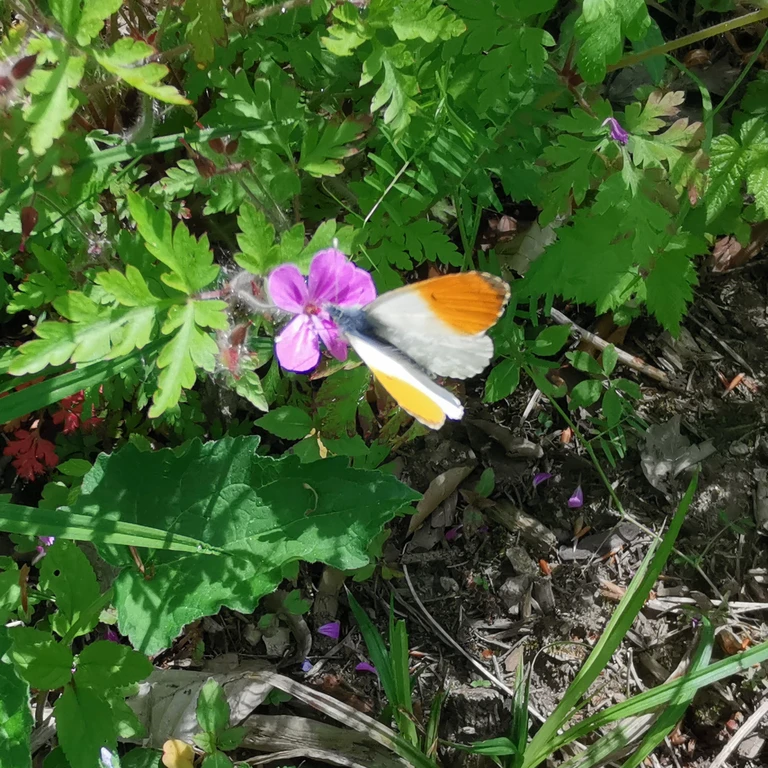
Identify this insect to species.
Anthocharis cardamines
